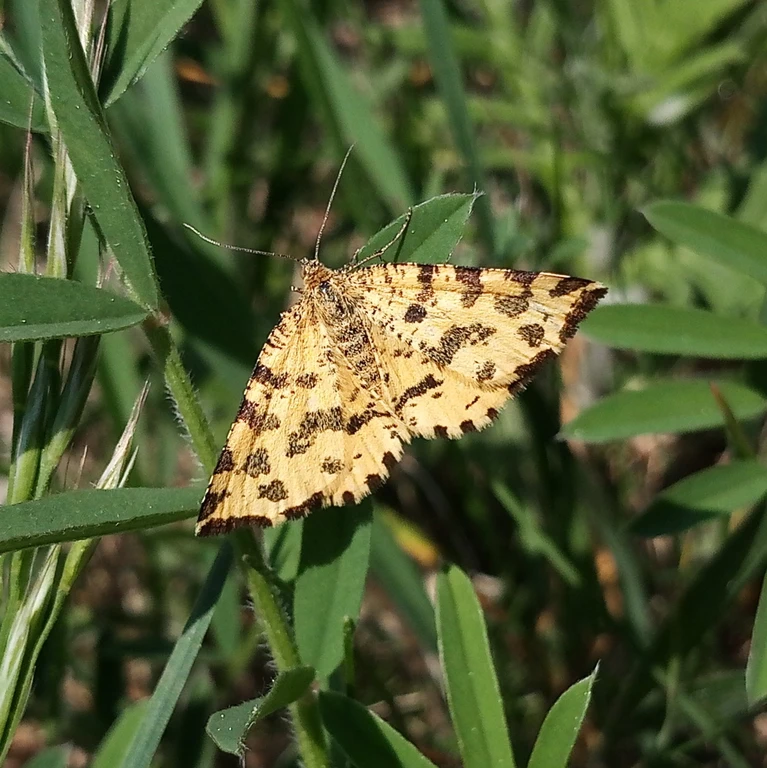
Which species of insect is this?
Pseudopanthera macularia
